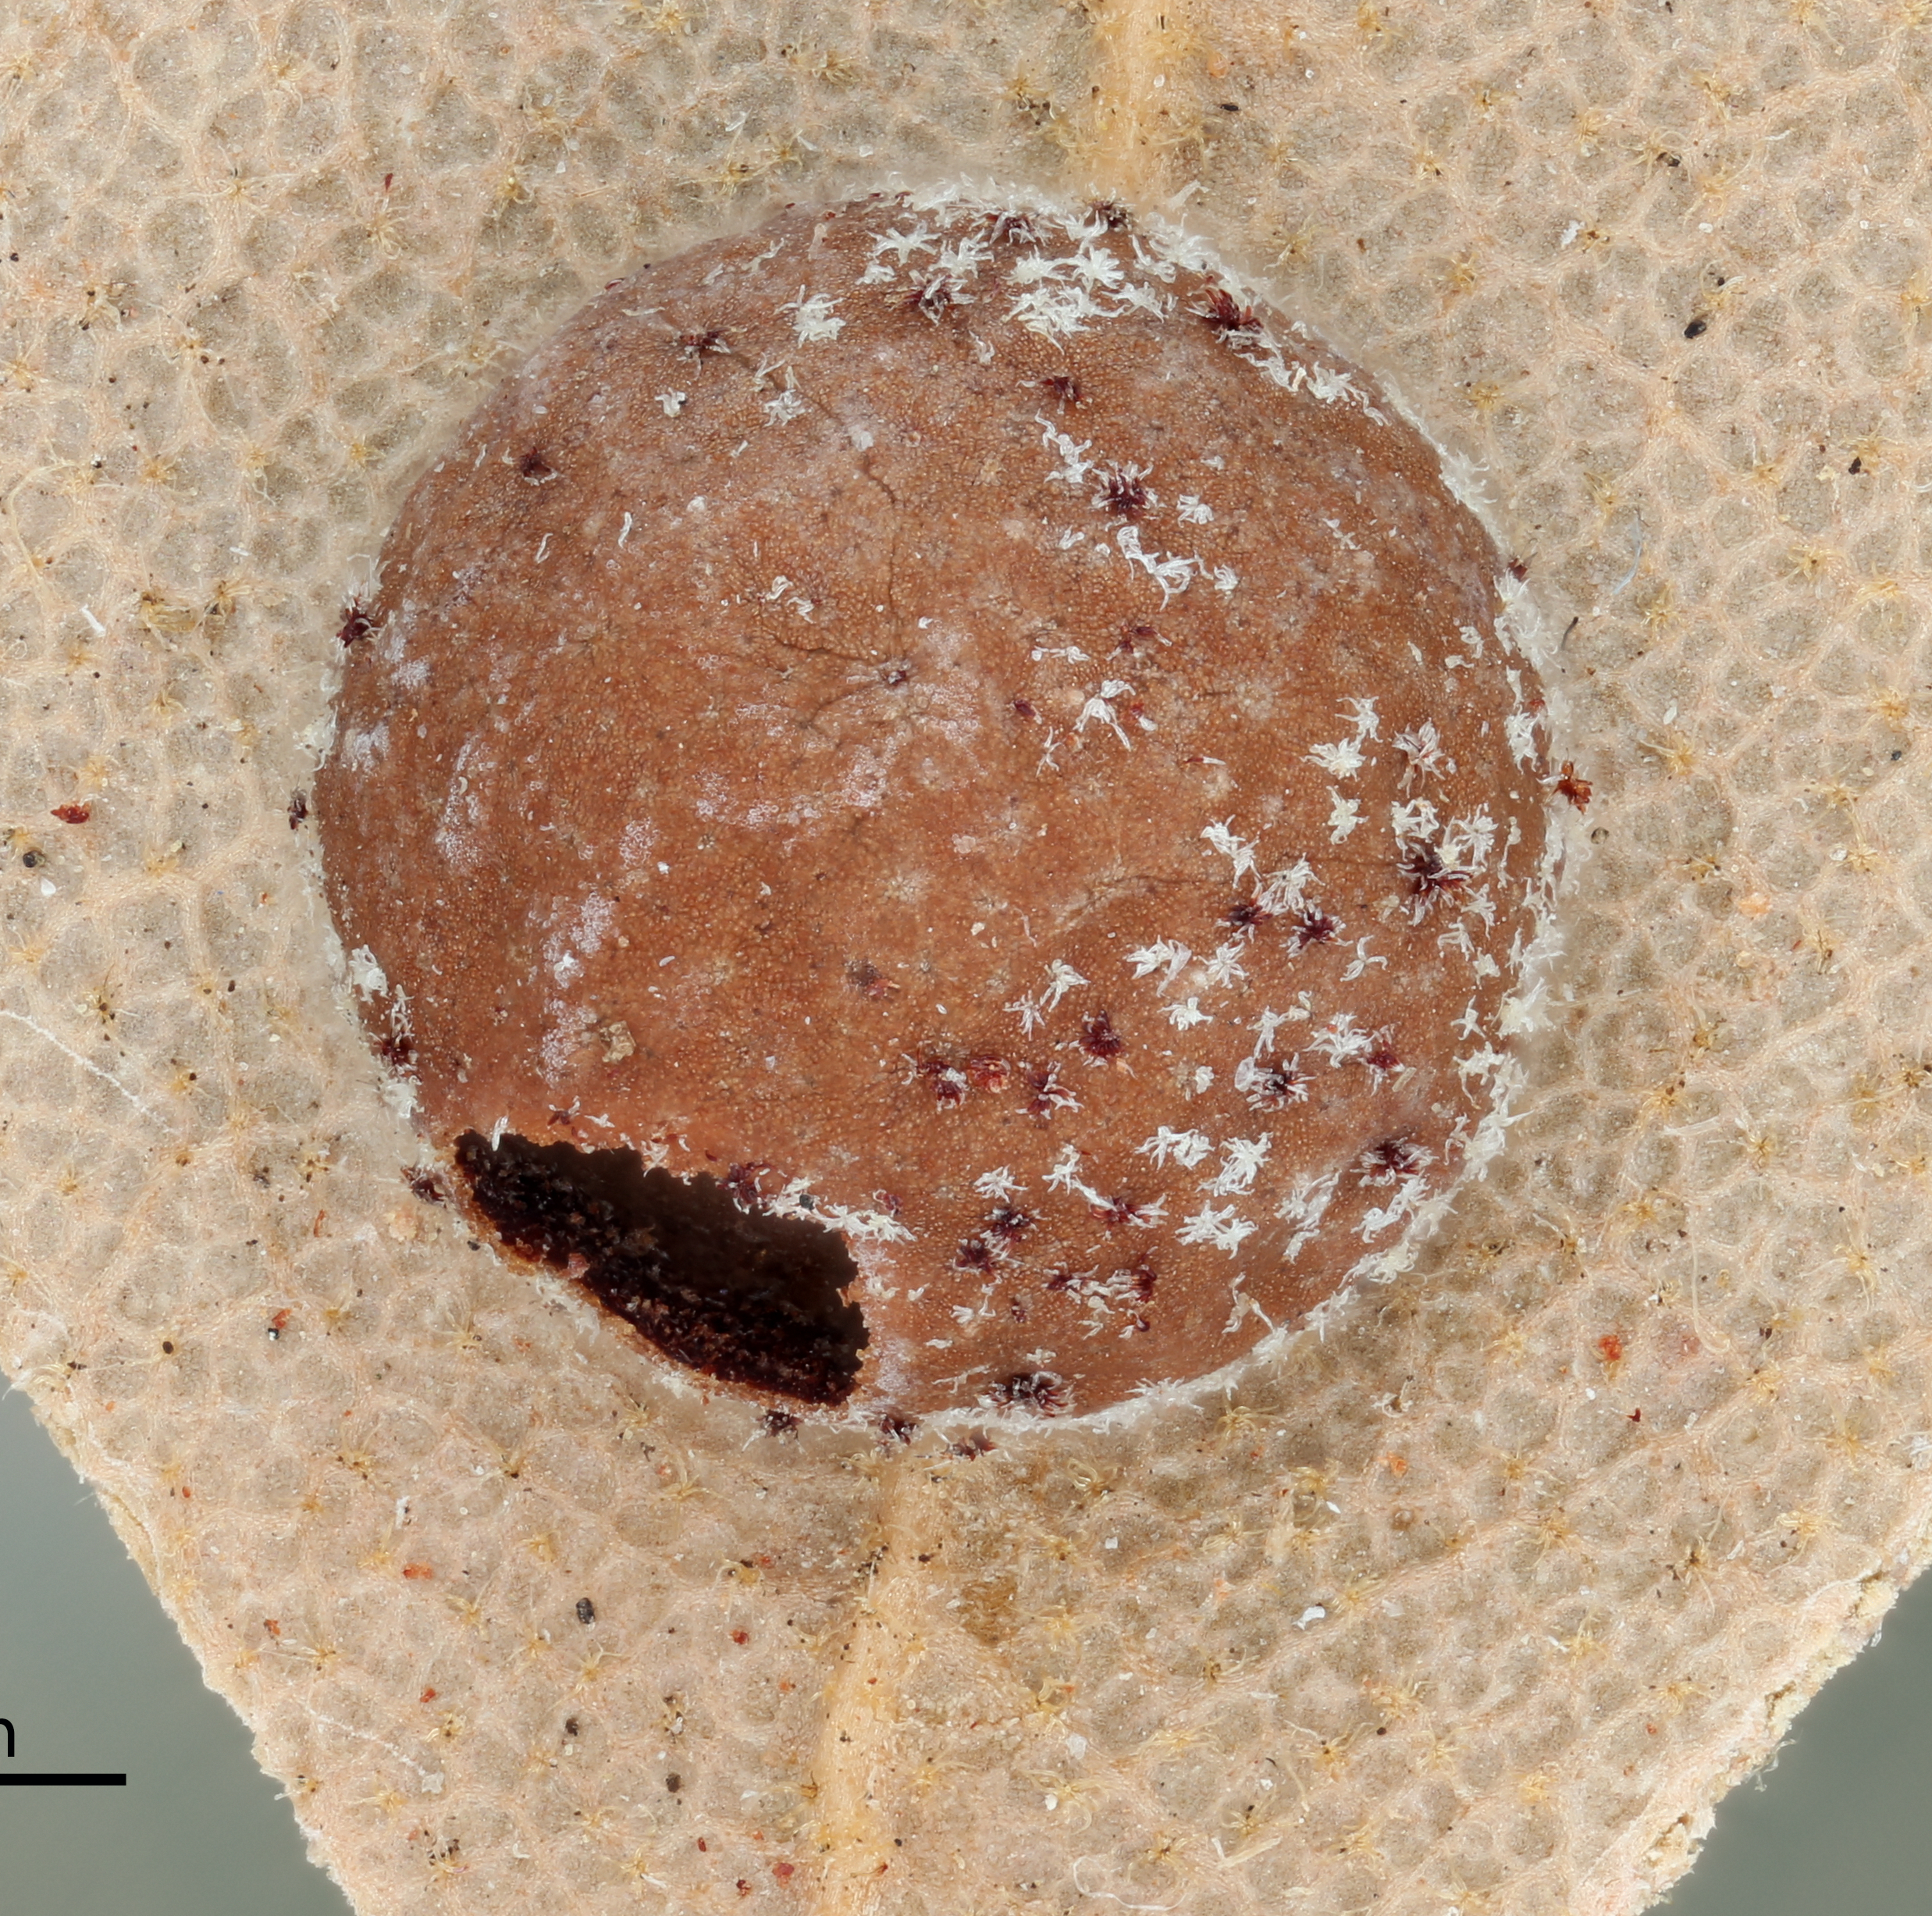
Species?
Antron madera
